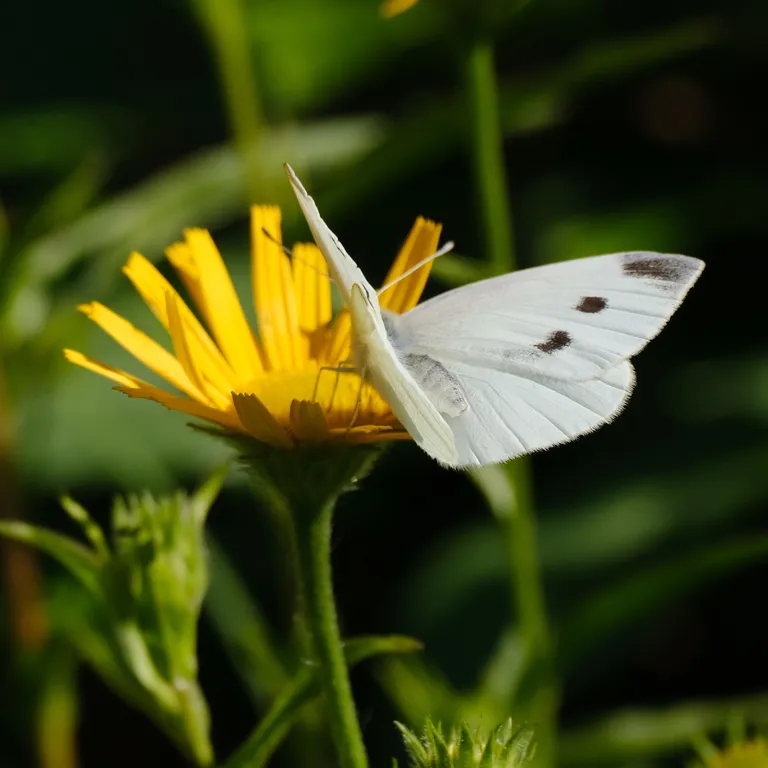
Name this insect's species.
Pieris rapae
